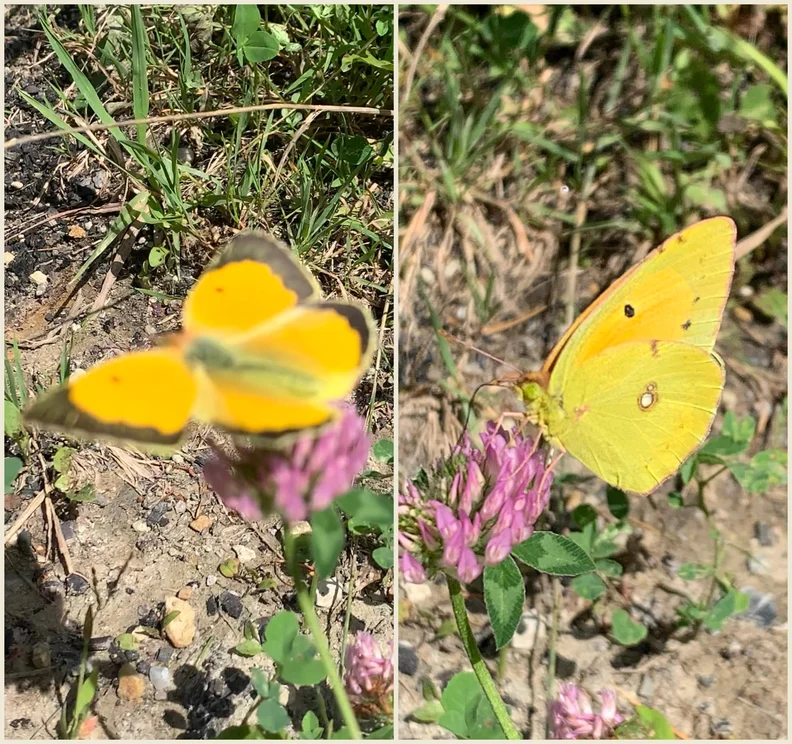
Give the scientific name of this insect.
Colias croceus
